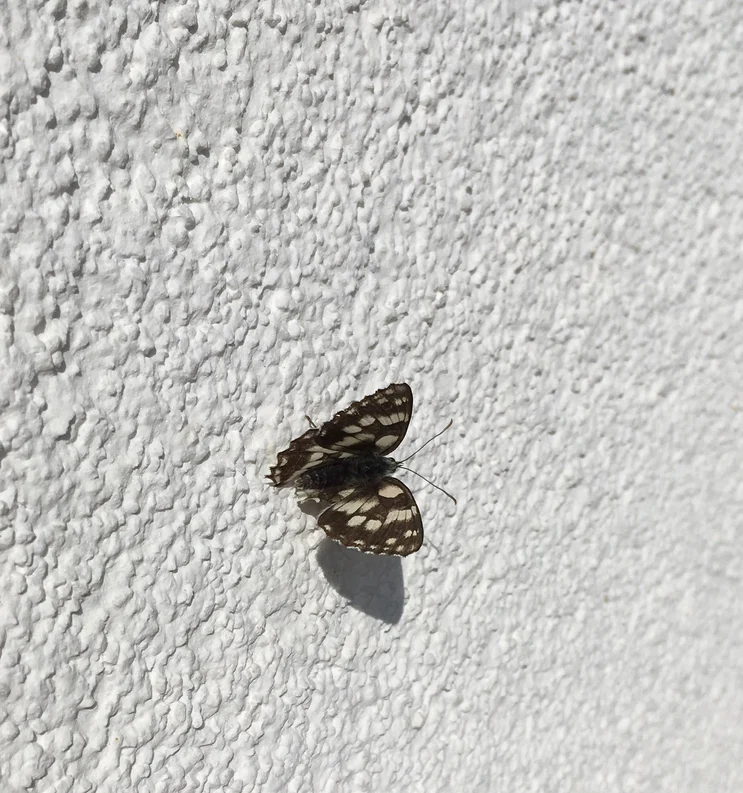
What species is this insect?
Melanargia galathea
